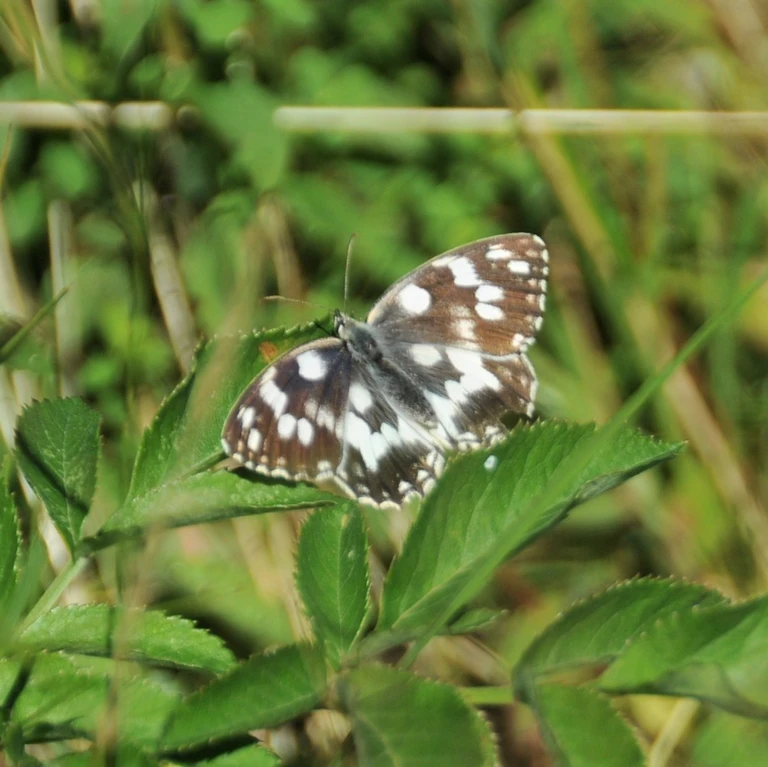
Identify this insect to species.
Melanargia galathea
